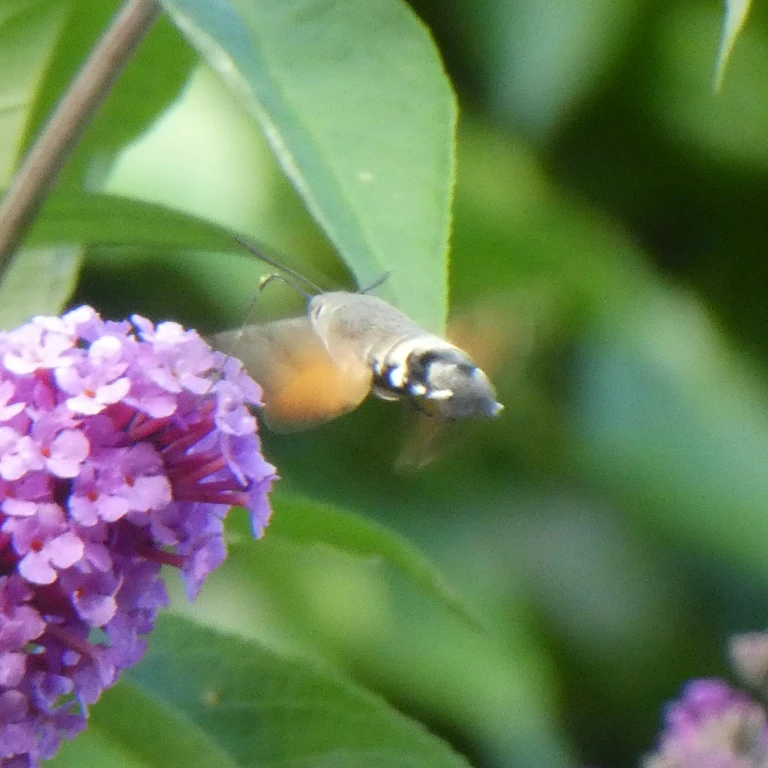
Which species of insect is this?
Macroglossum stellatarum
